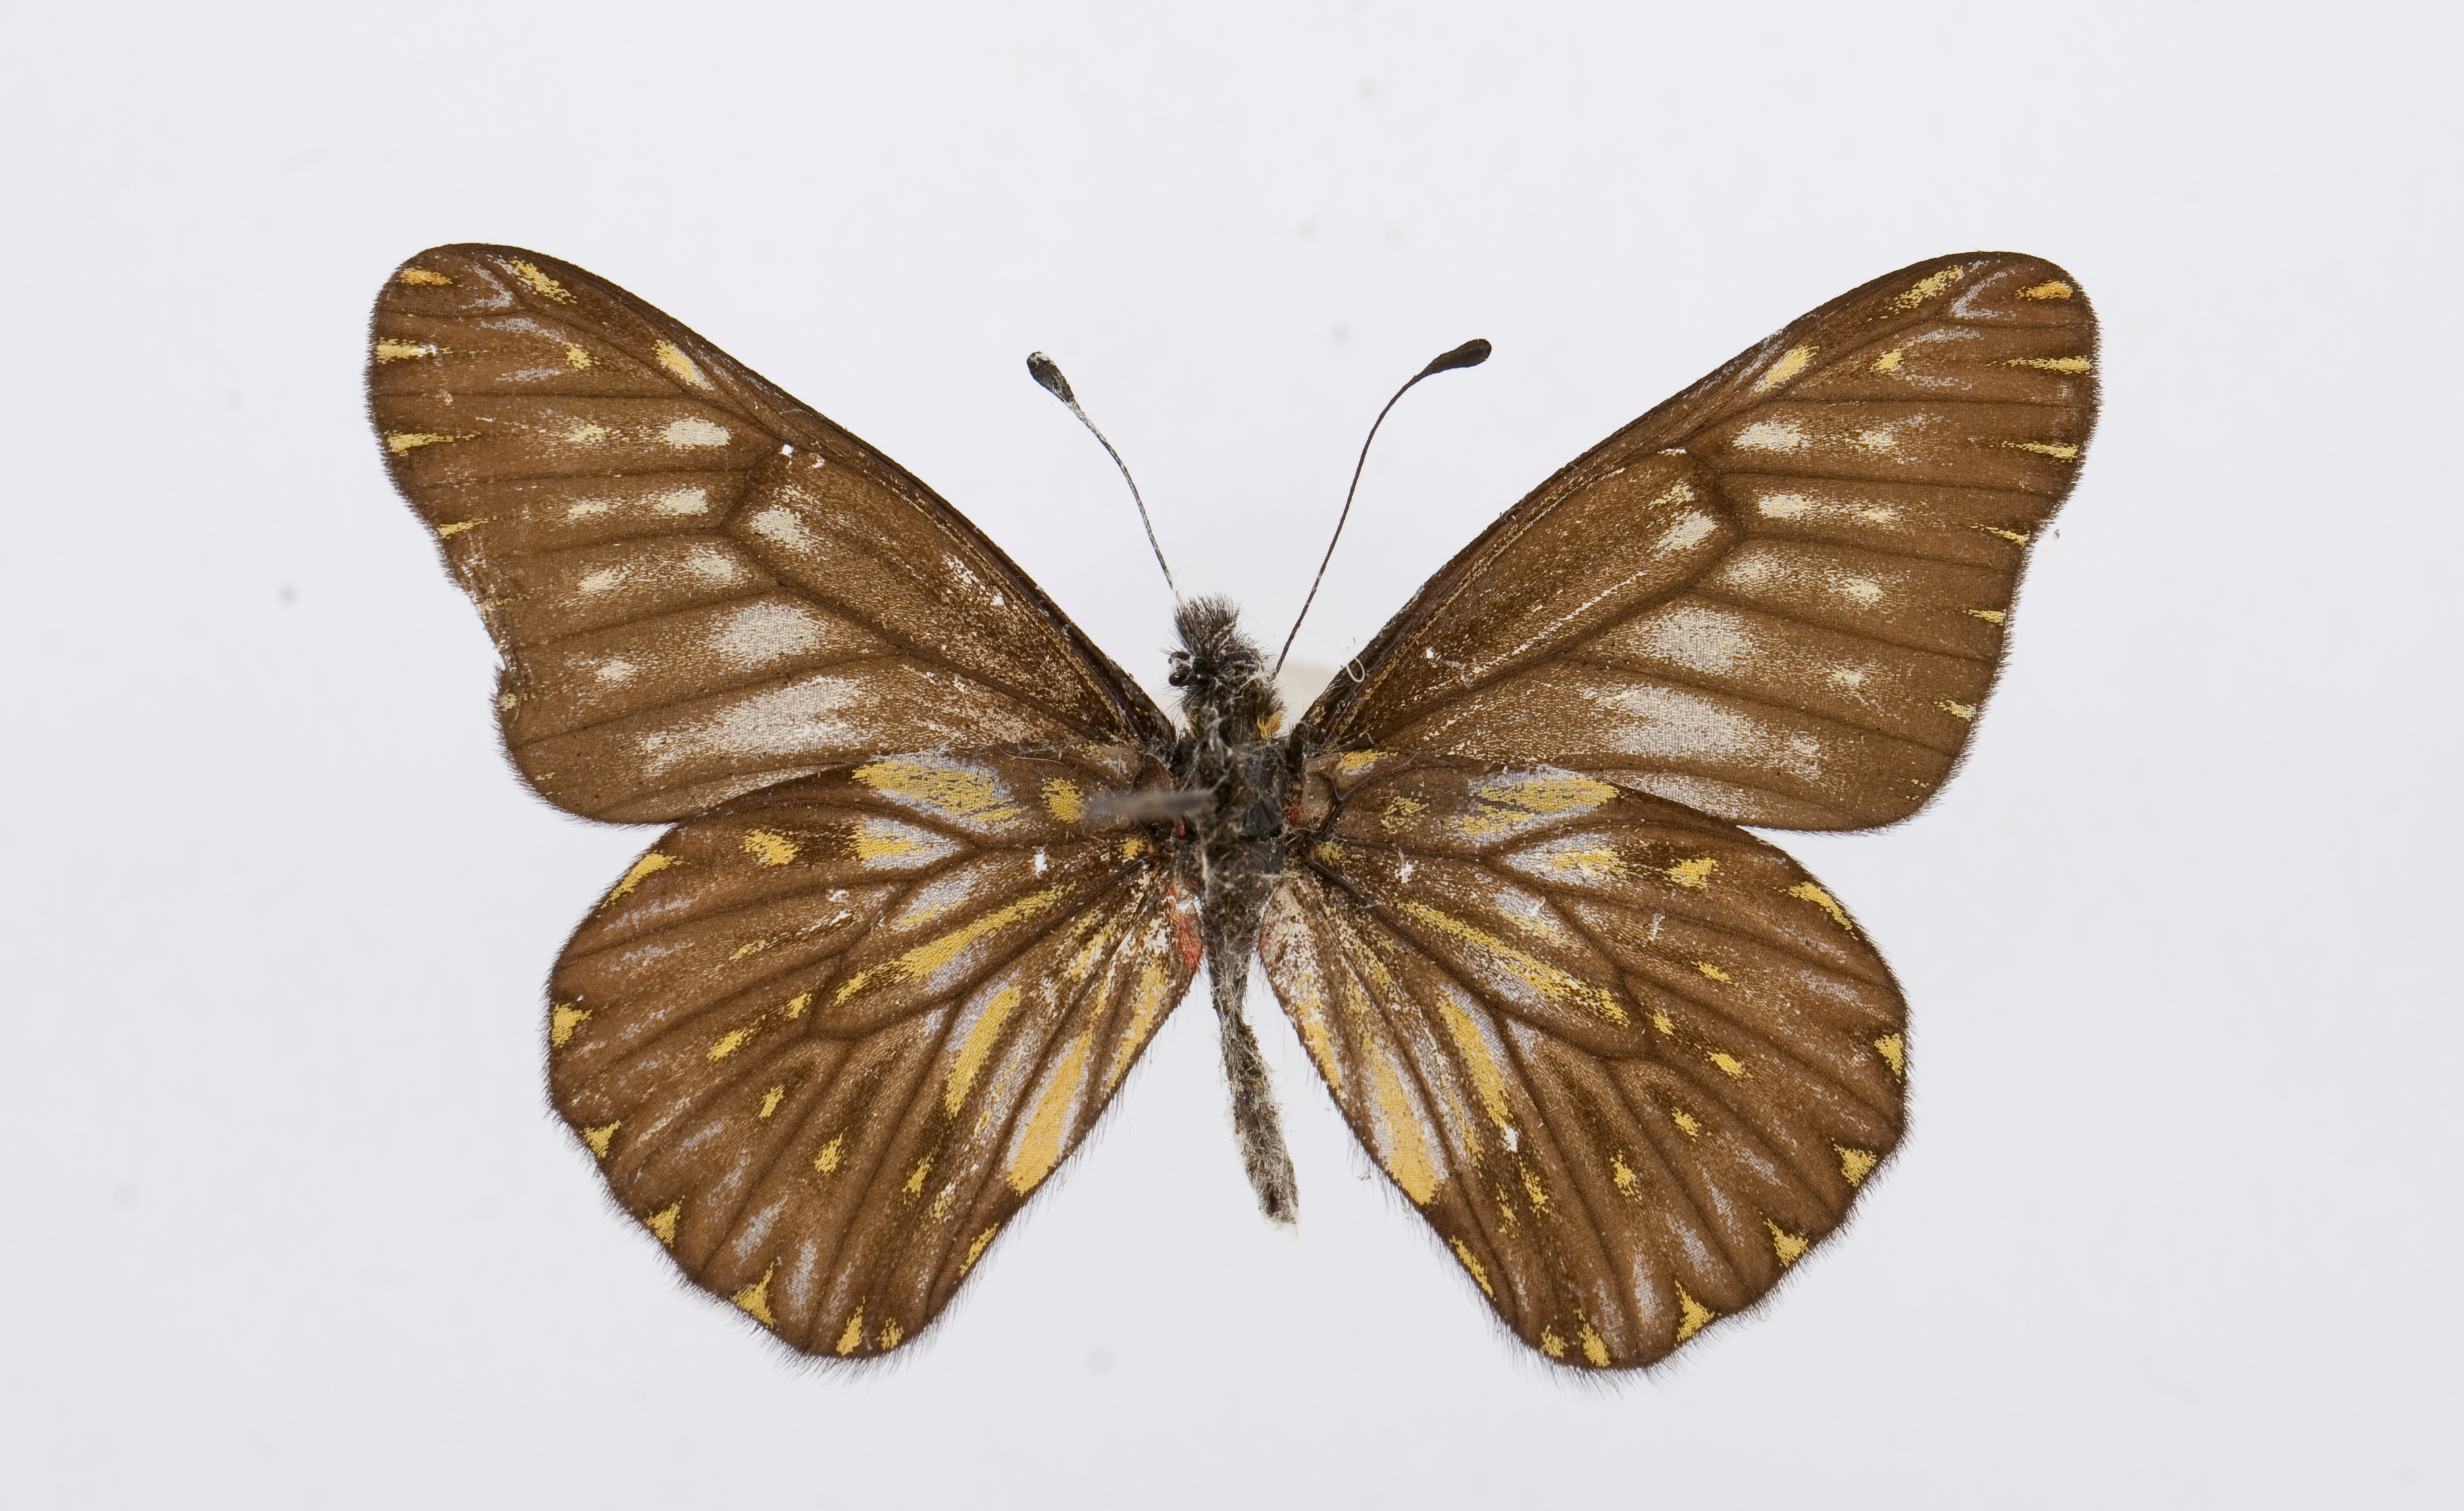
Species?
Catasticta grisea
